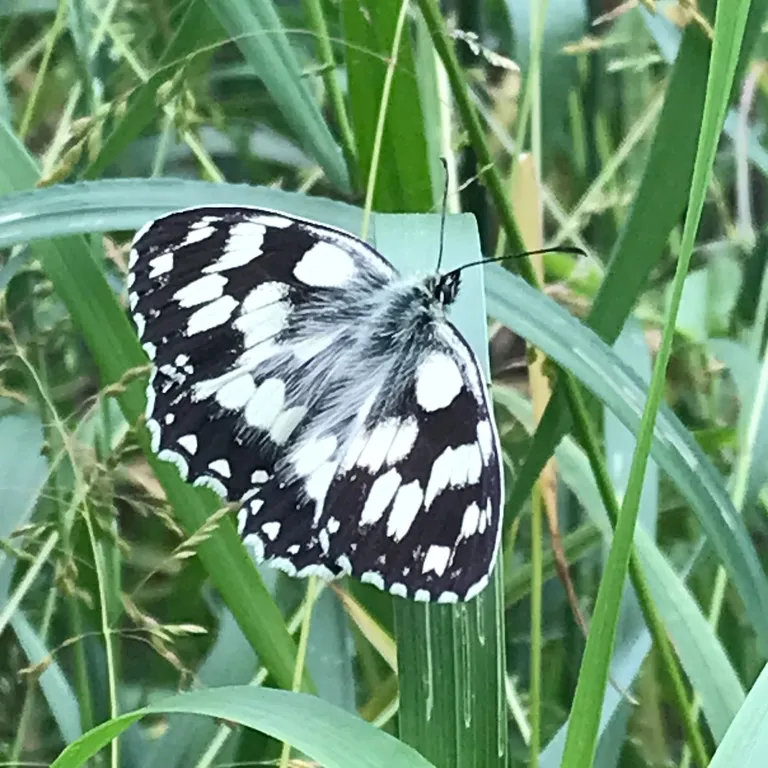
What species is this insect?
Melanargia galathea
